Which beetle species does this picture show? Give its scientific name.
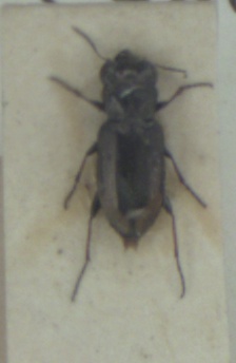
Notiophilus biguttatus
